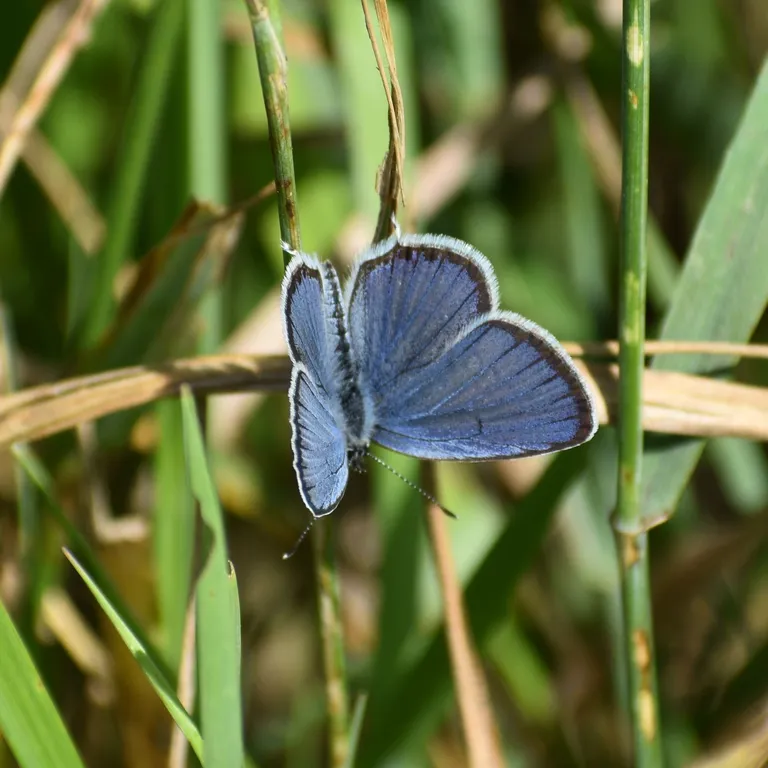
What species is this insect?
Cupido argiades (also Elkalyce argiades)
